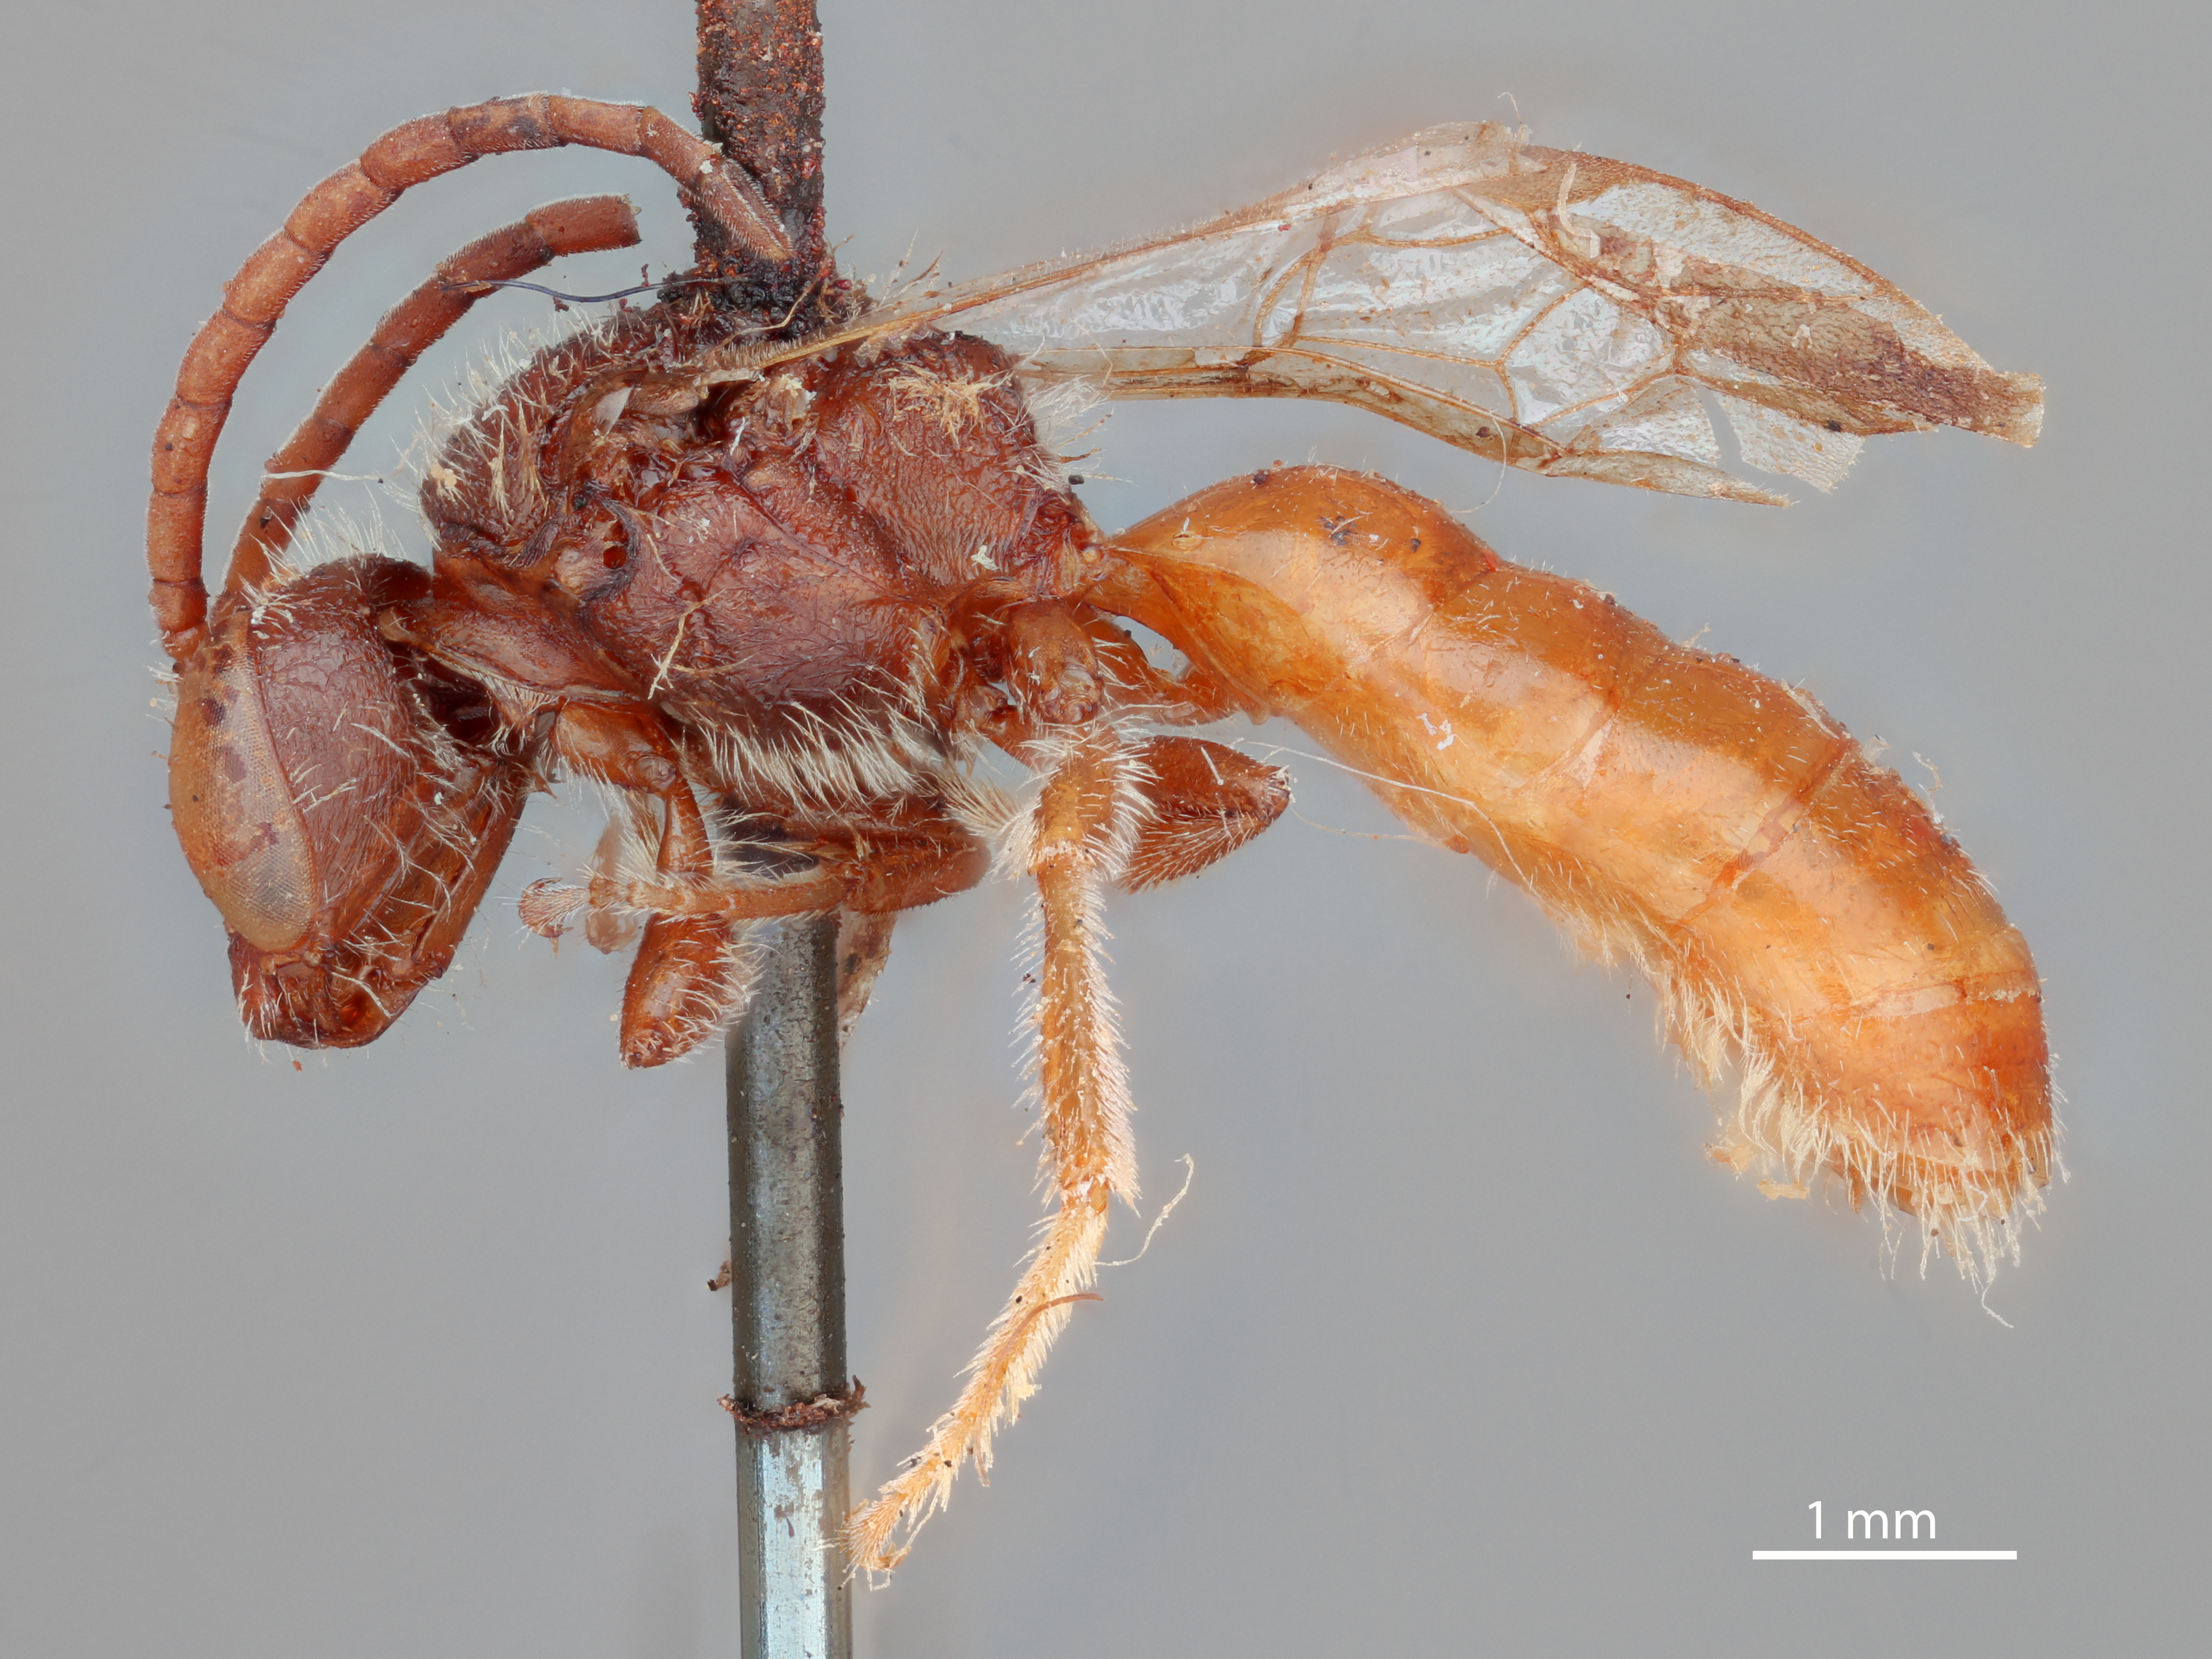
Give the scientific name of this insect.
Evylaeus pineolensis
